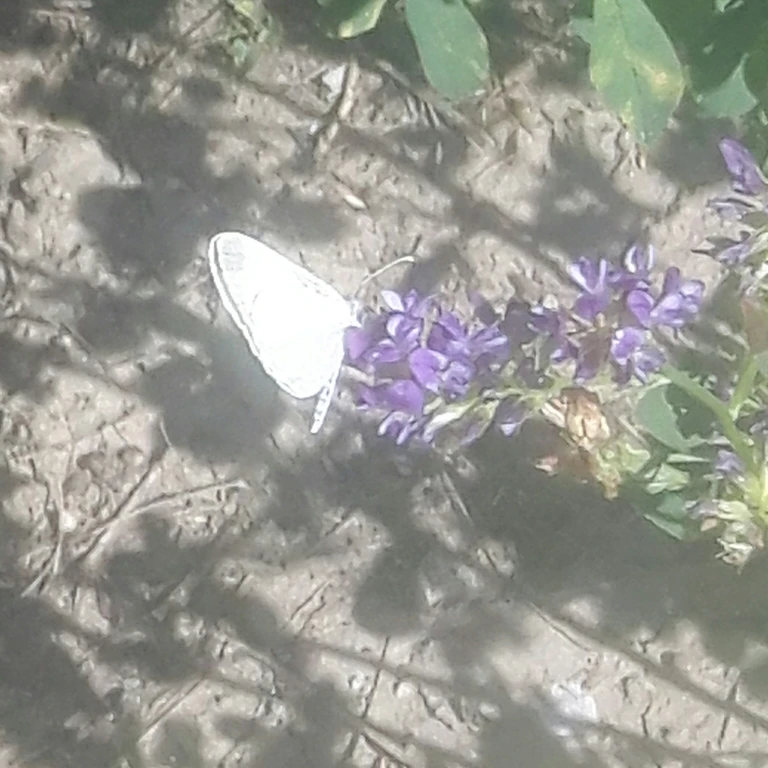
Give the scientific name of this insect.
Leptidea sinapis/juvernica
